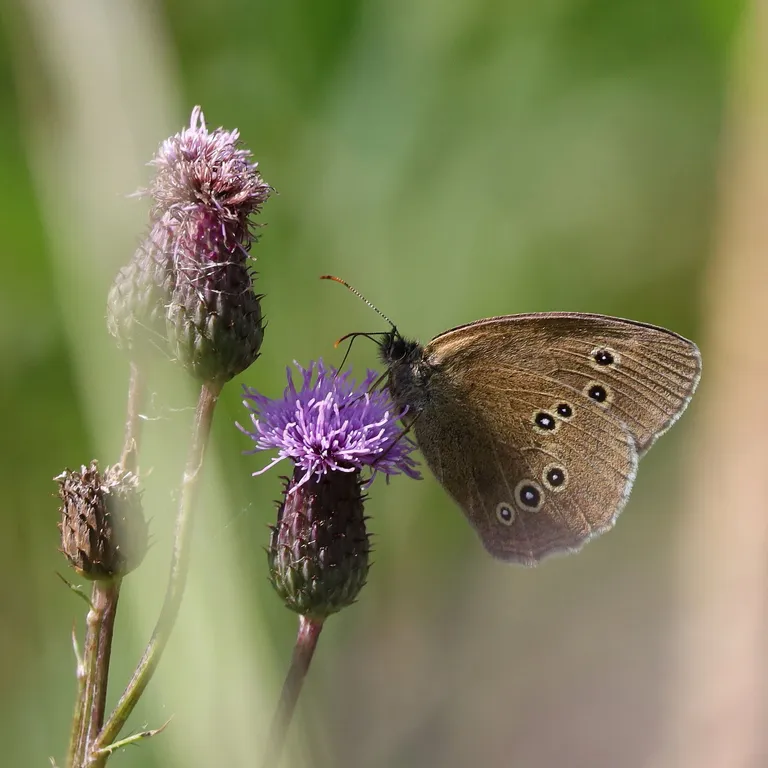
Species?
Aphantopus hyperantus
